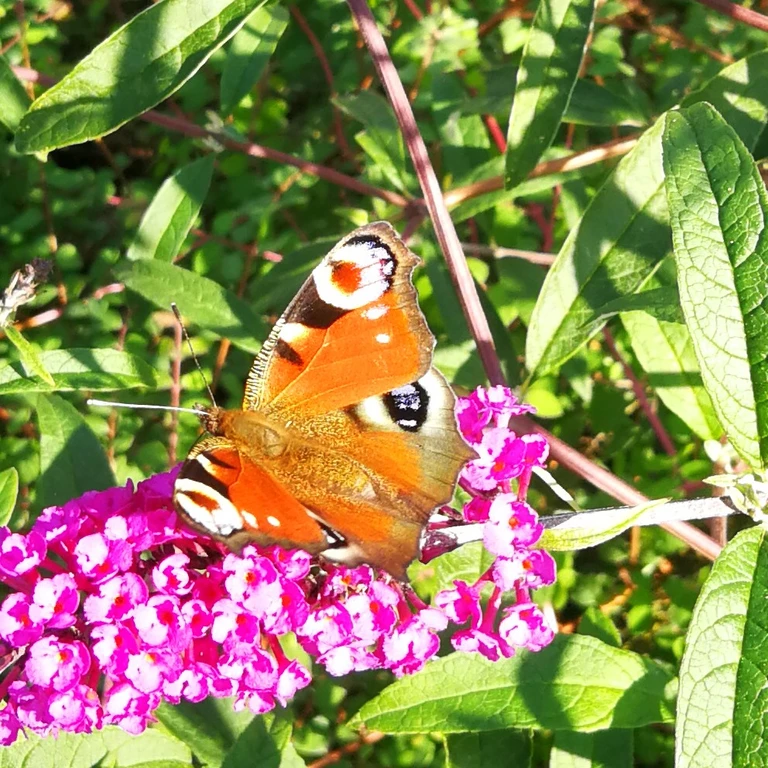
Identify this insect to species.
Aglais io
